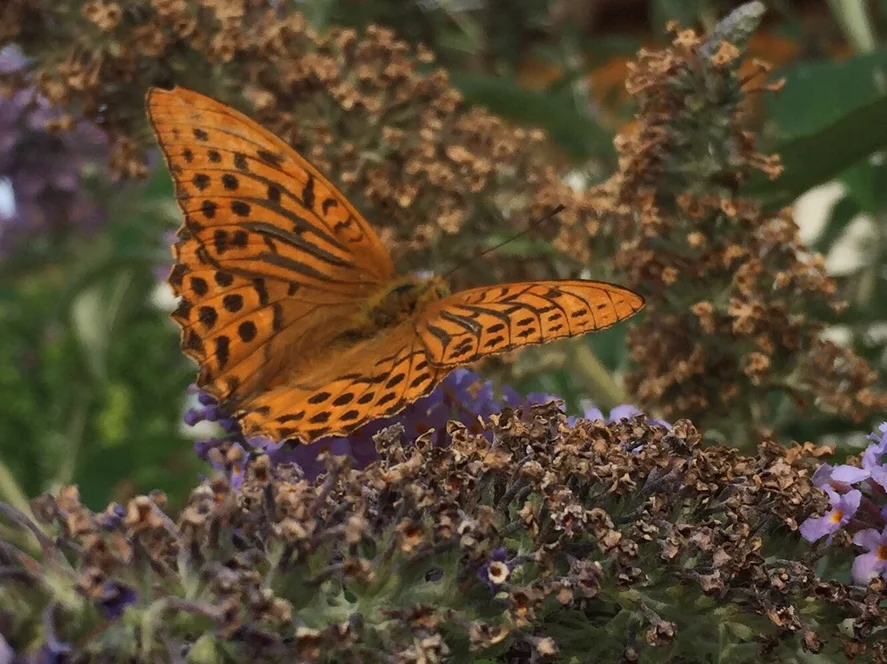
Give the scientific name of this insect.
Argynnis paphia
